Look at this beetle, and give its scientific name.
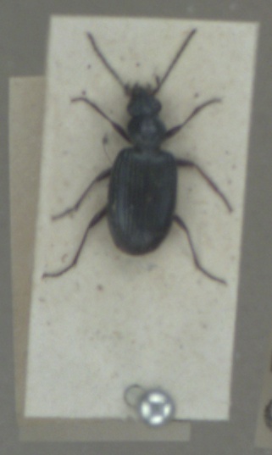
Bembidion punctulatum
